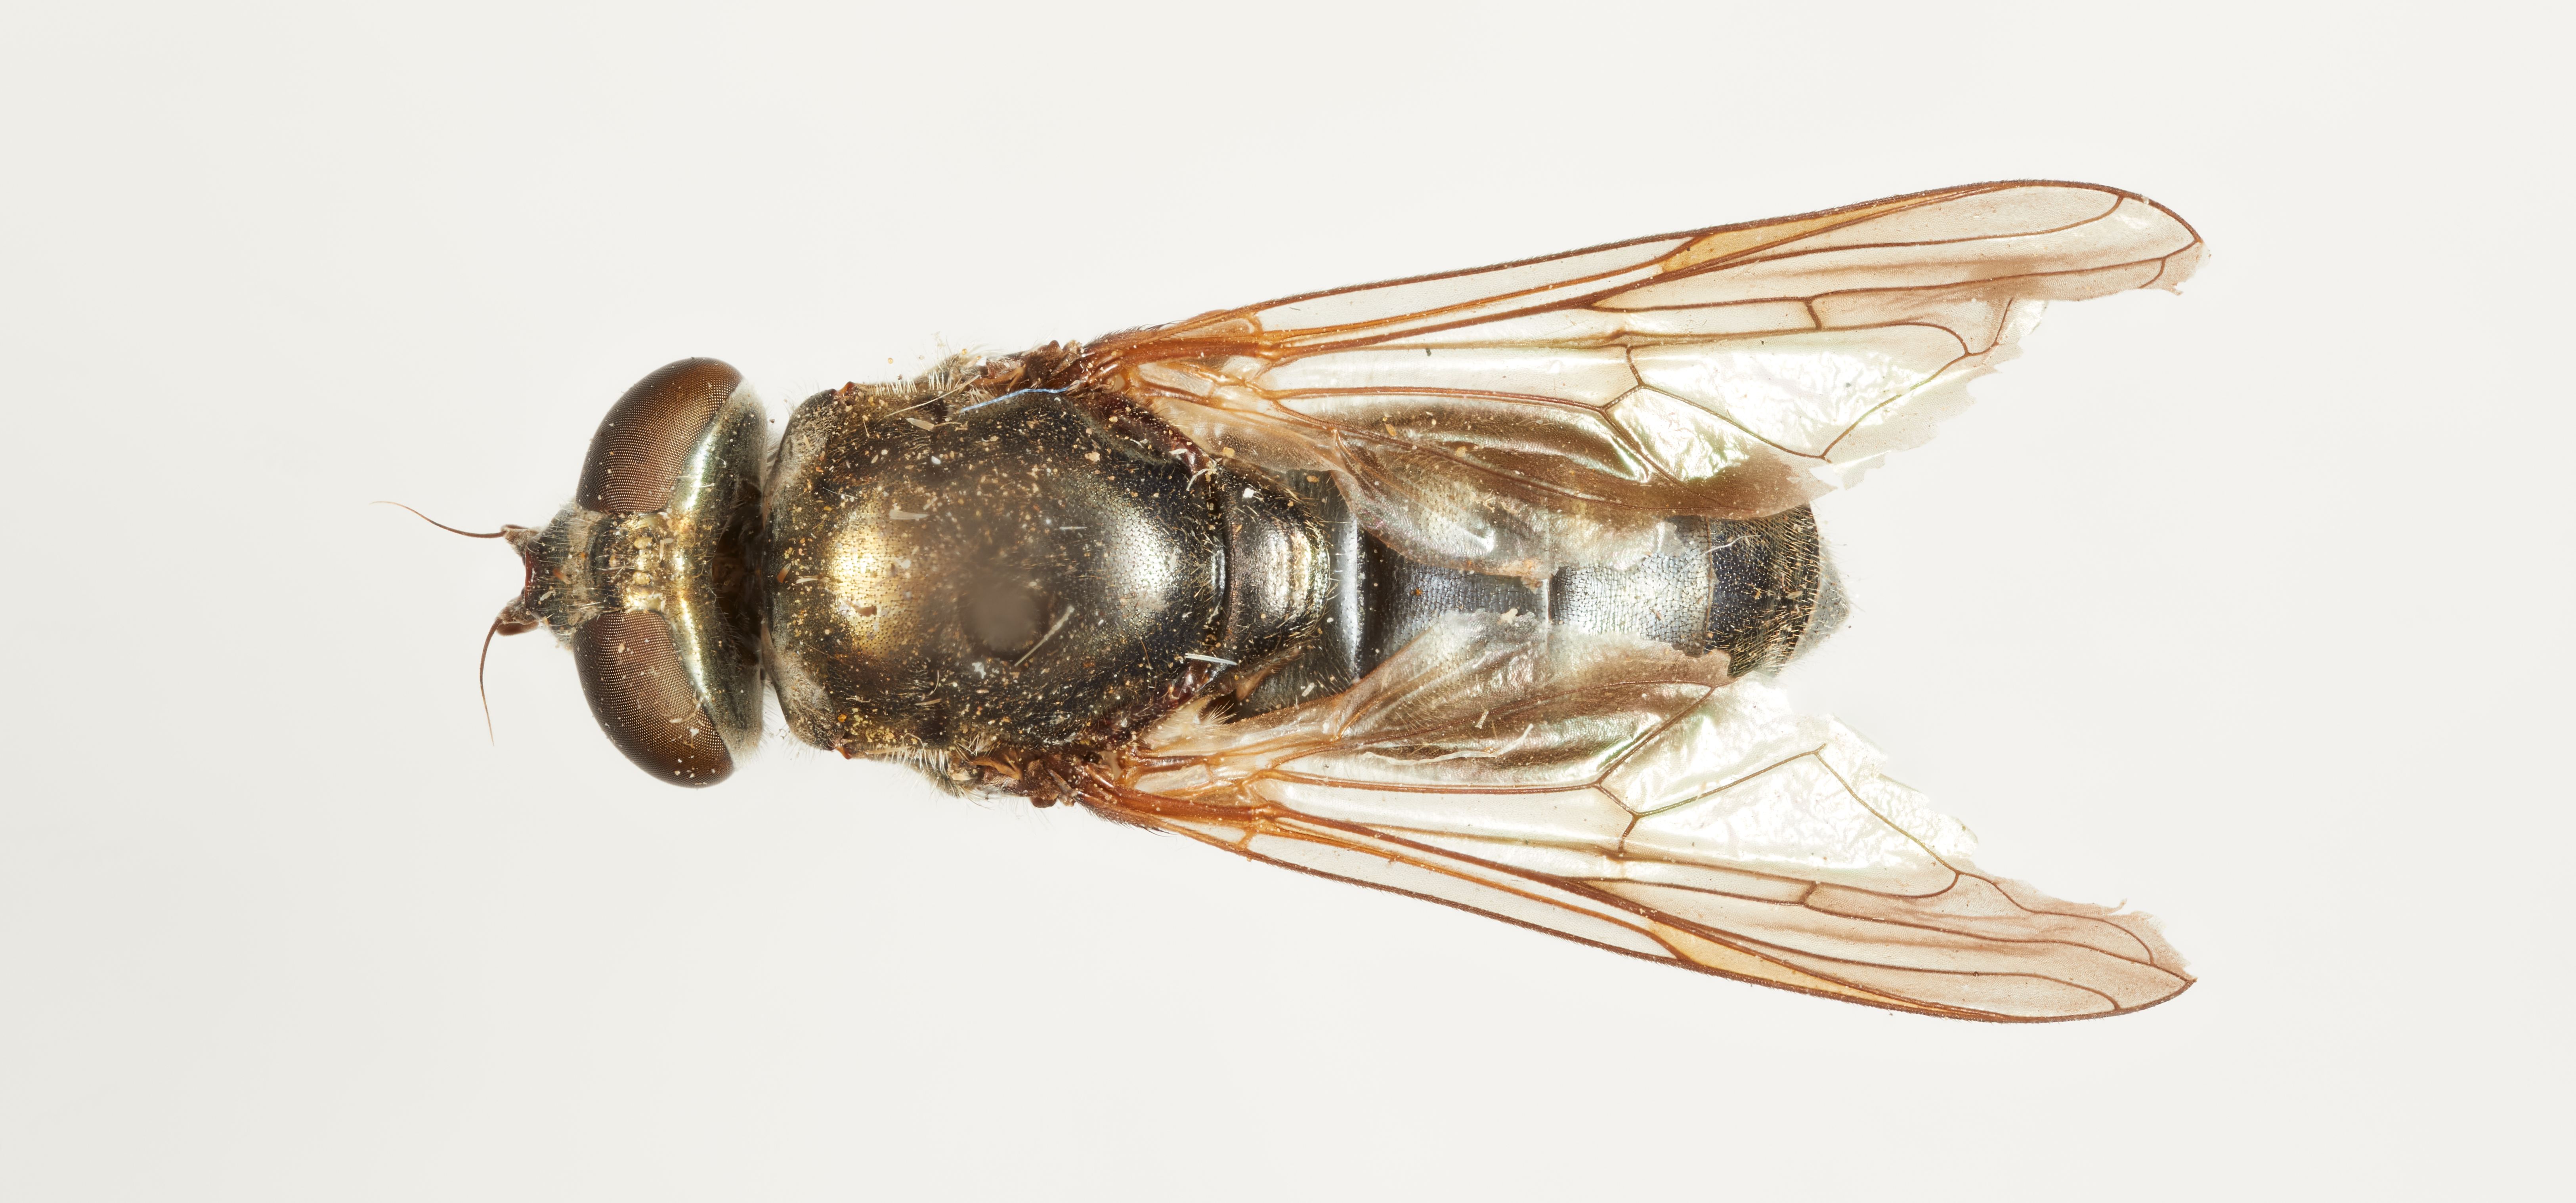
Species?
Xylotodes brevipilosus
